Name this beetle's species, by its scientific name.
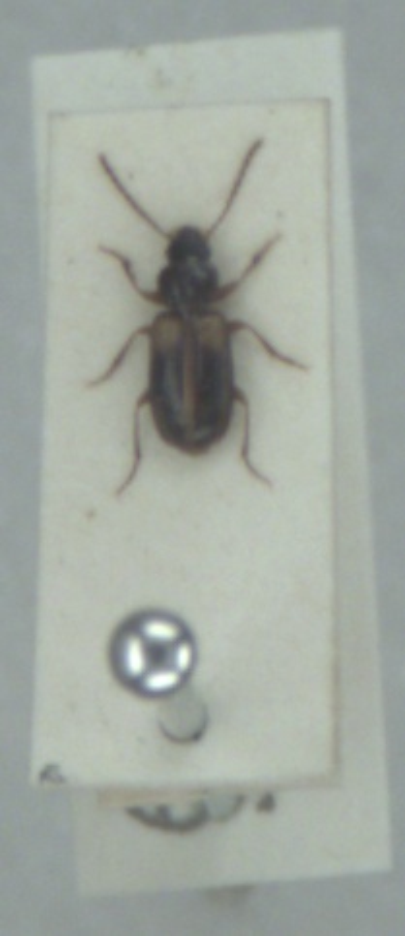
Acupalpus meridianus
